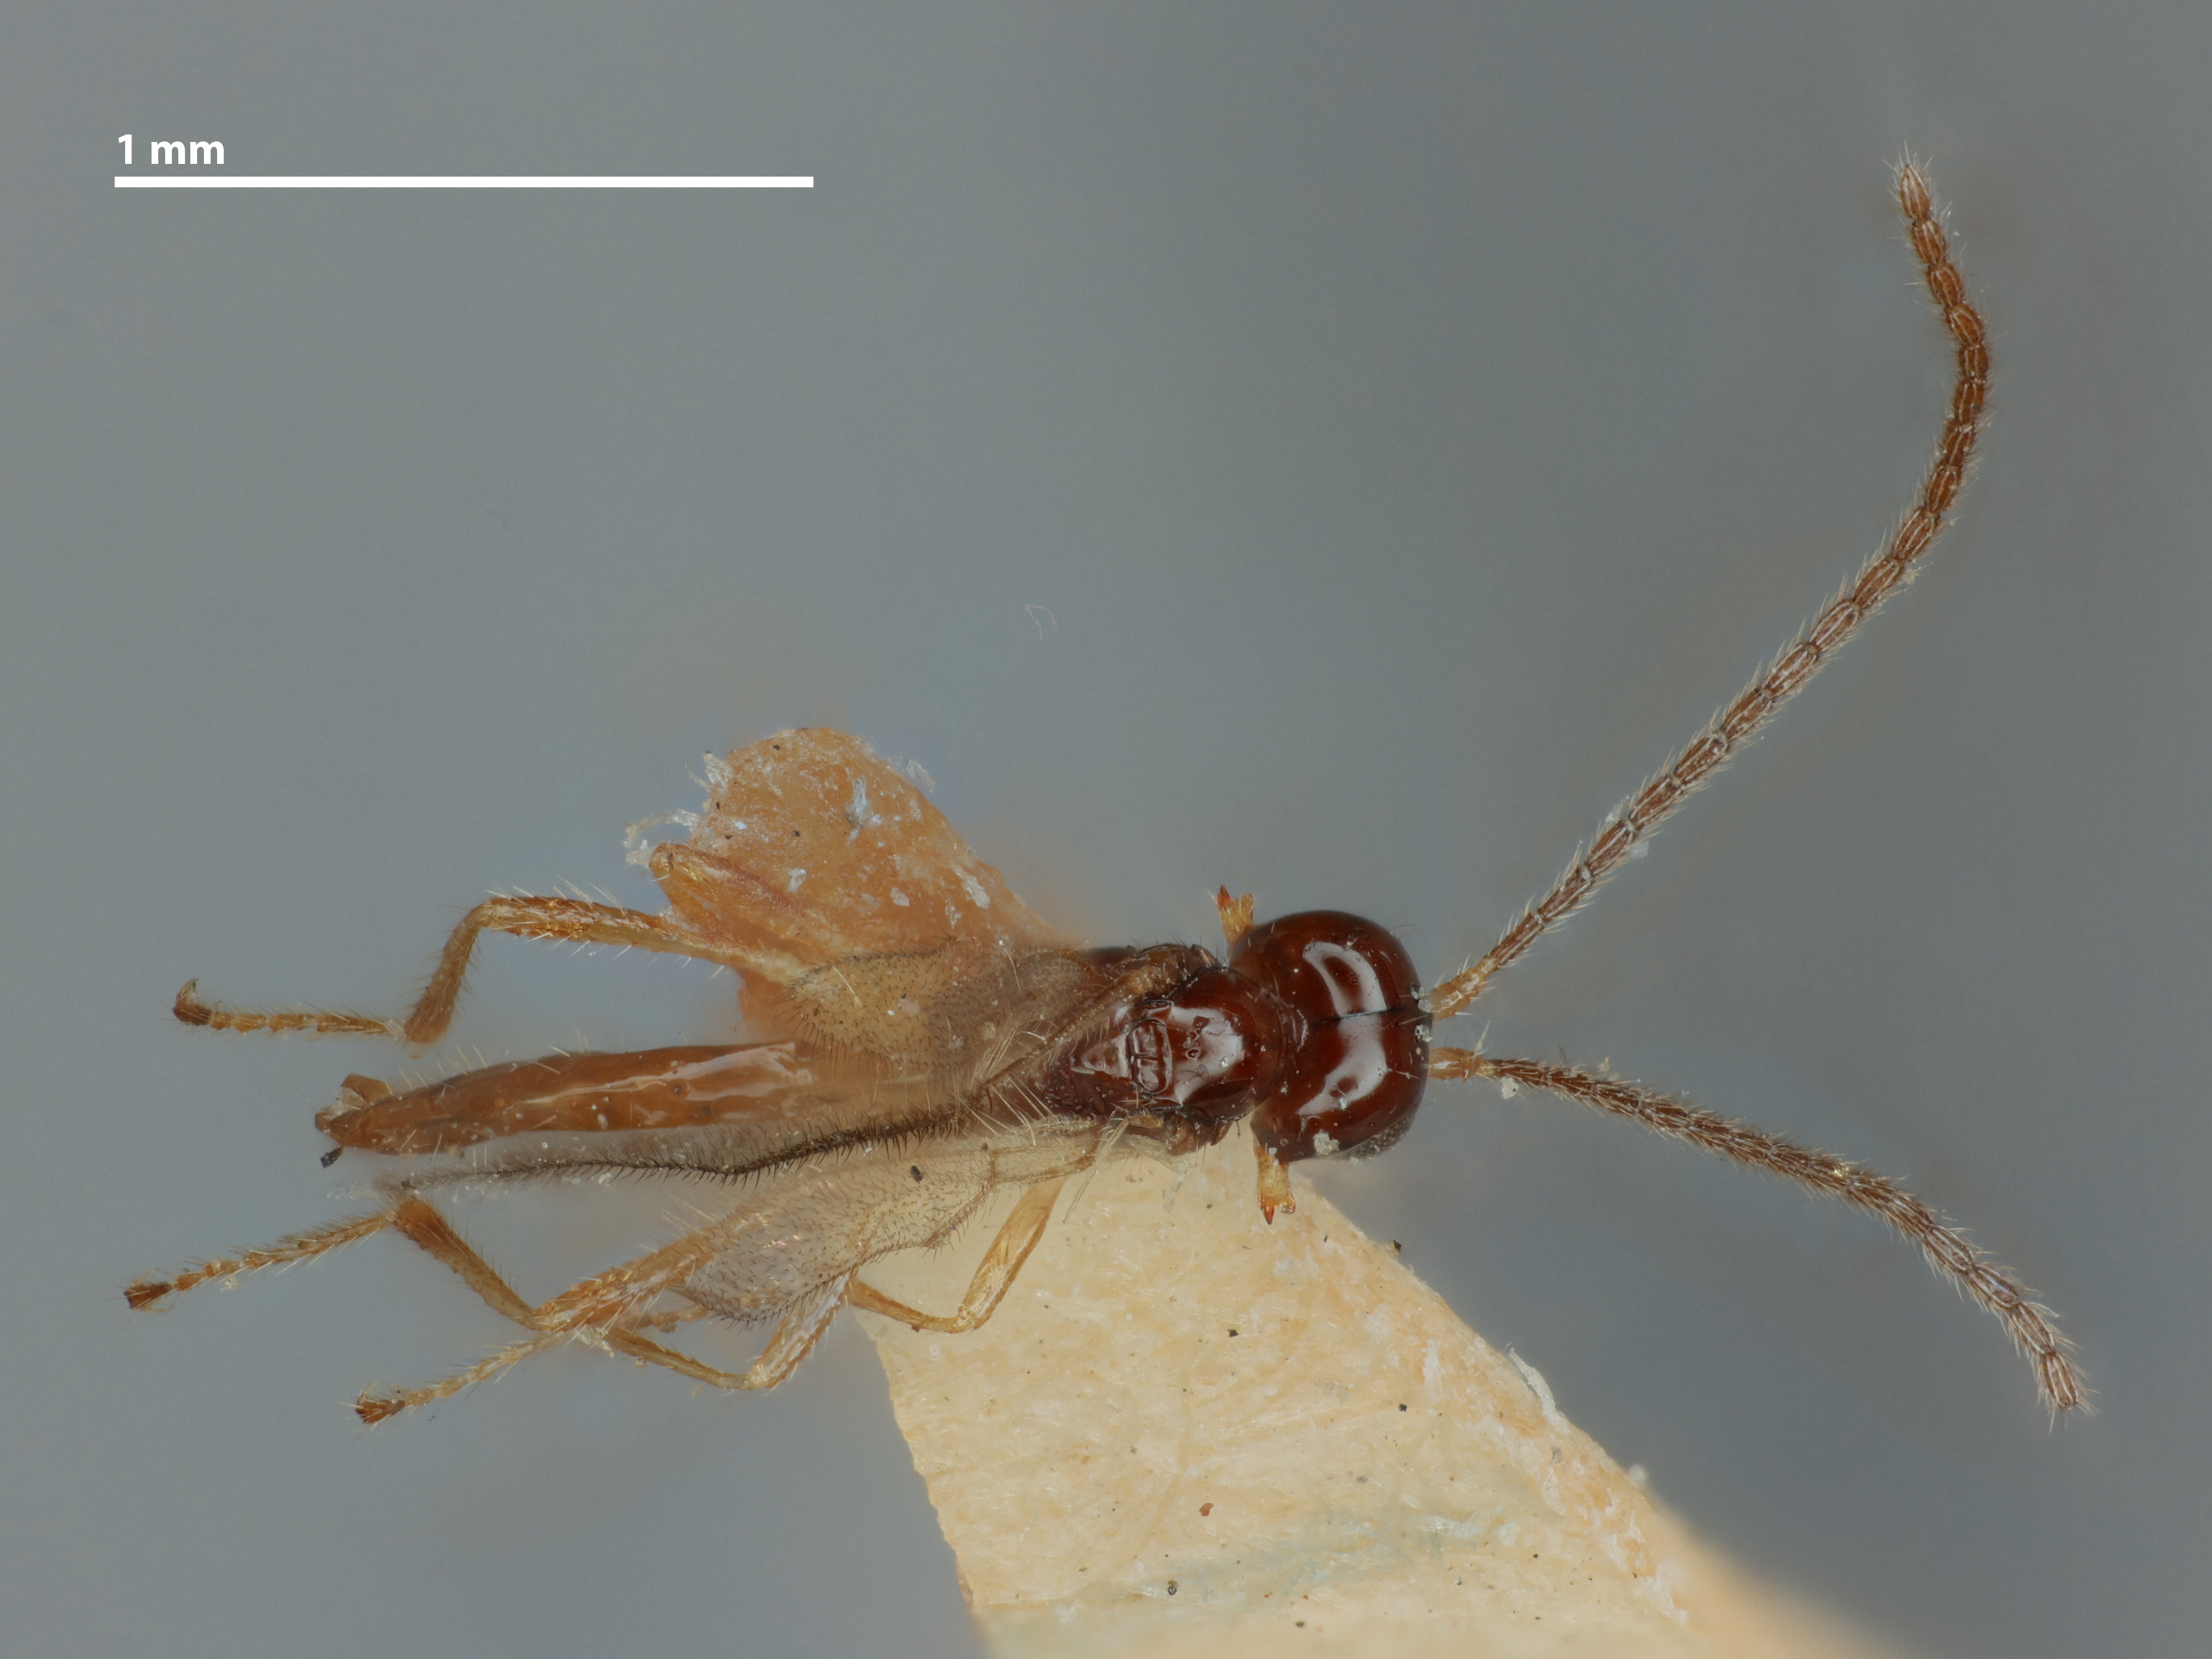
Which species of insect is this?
Aspilota subcubicus
